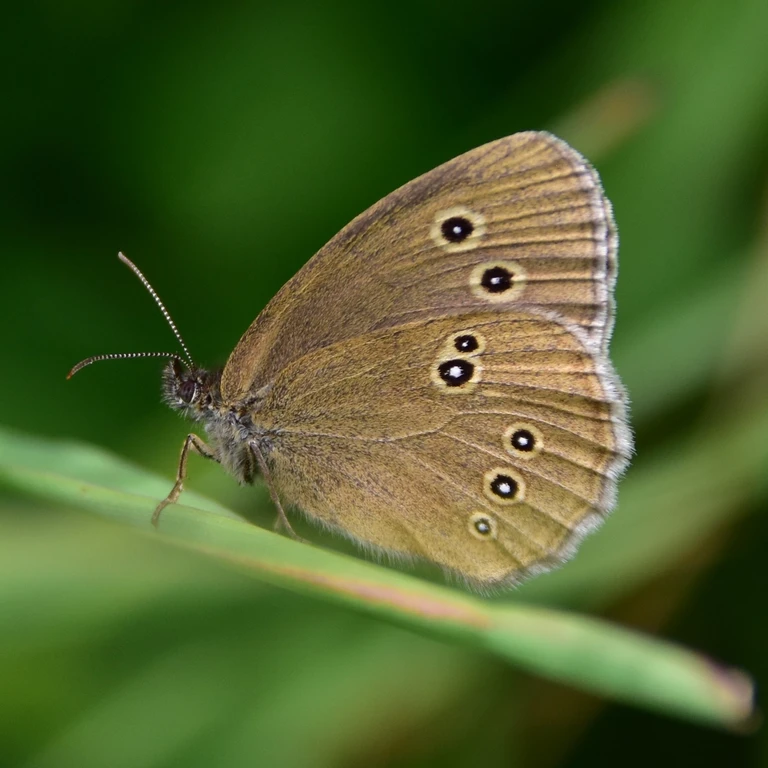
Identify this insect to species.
Aphantopus hyperantus
